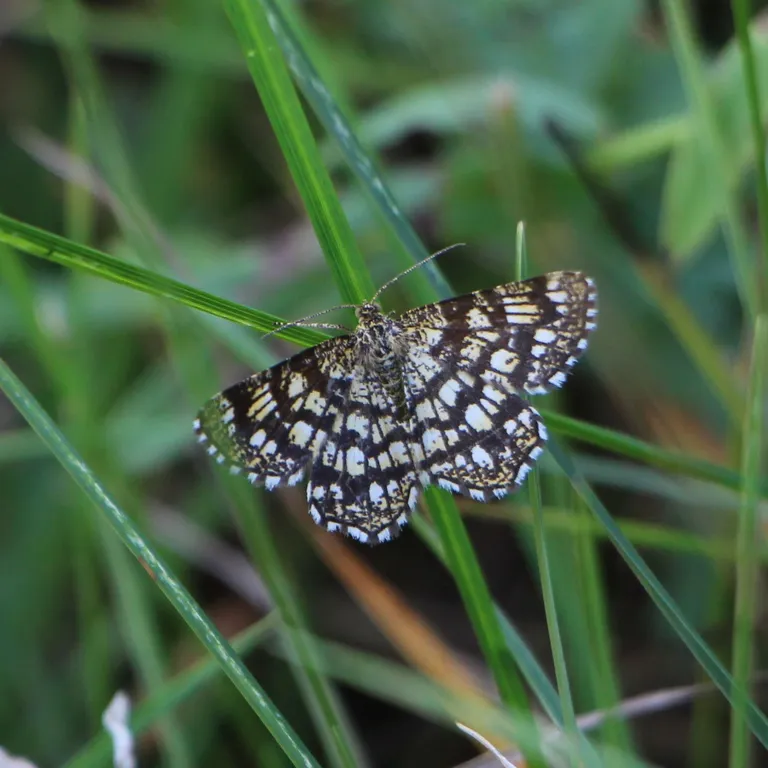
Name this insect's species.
Chiasmia clathrata
